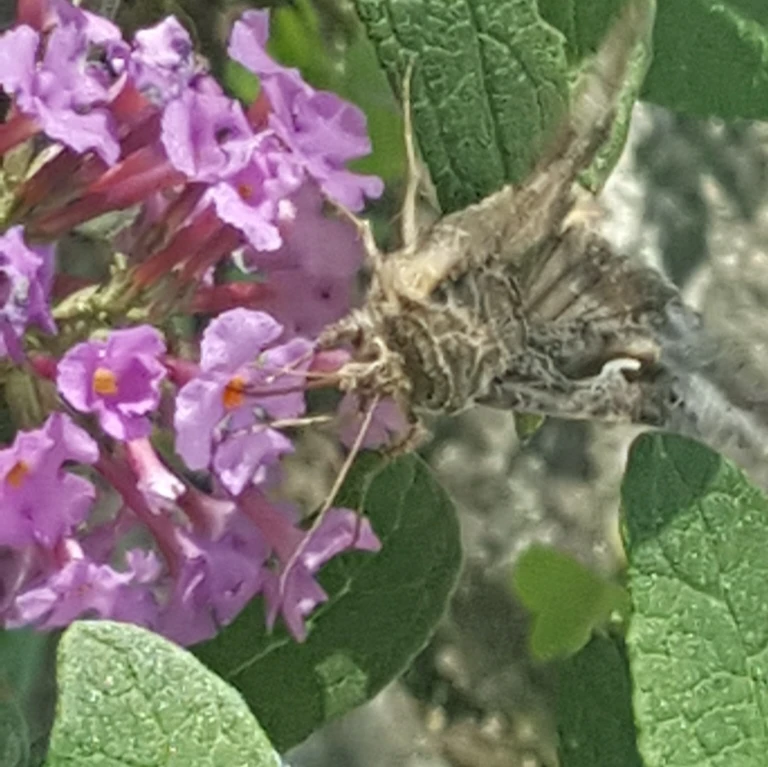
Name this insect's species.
Autographa gamma
